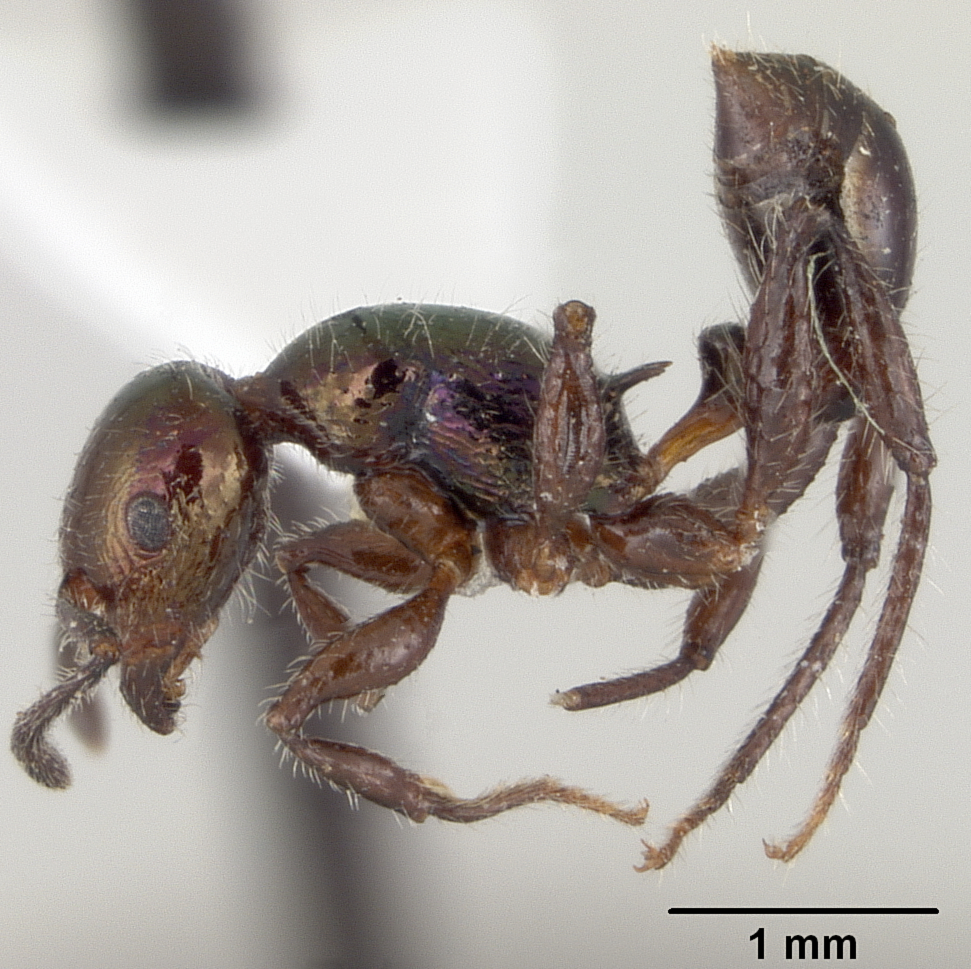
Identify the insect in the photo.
Macromischa violacea
